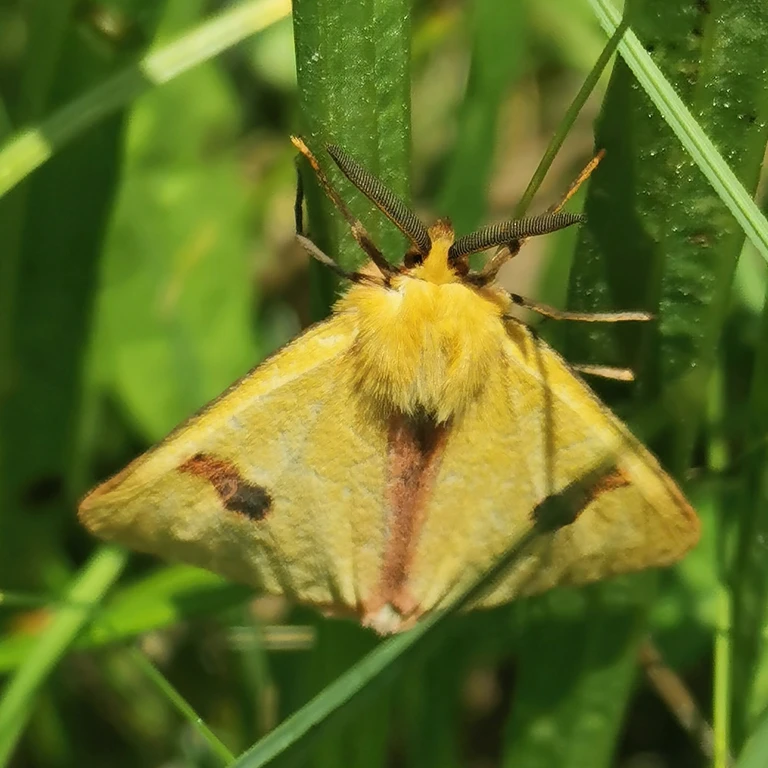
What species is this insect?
Diacrisia sannio
